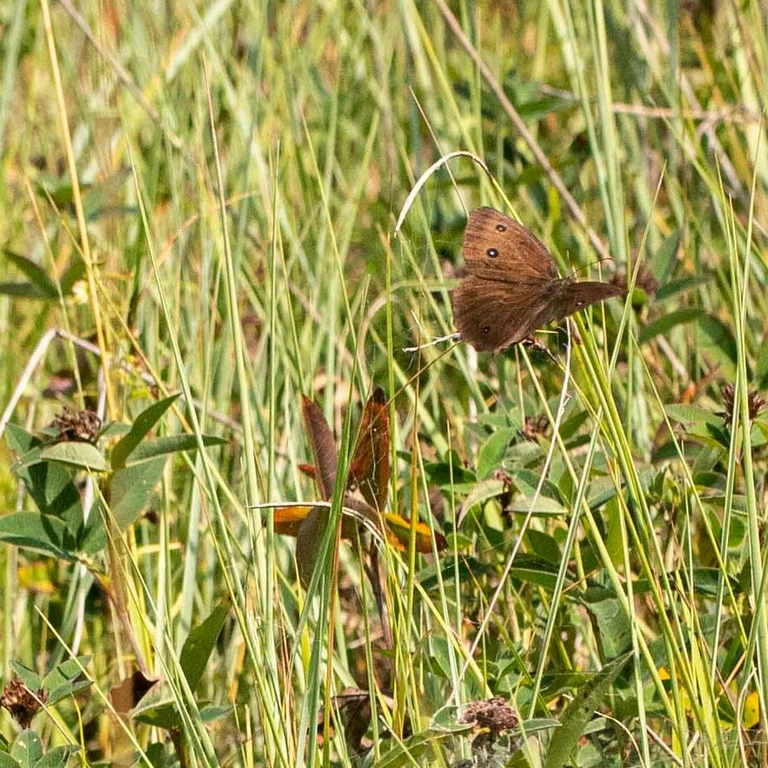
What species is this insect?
Minois dryas
